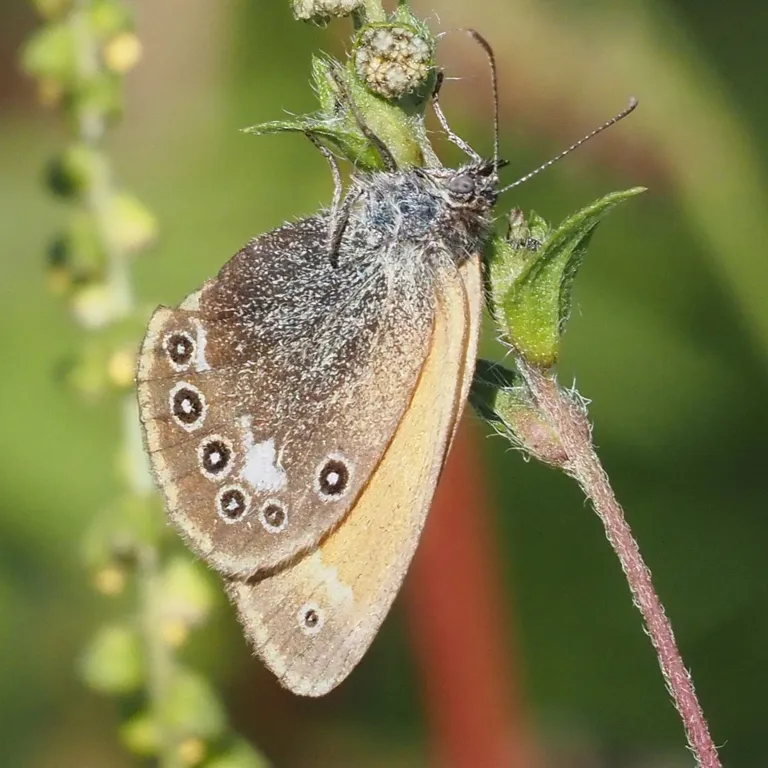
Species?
Coenonympha glycerion (also Coenonympha iphis)
